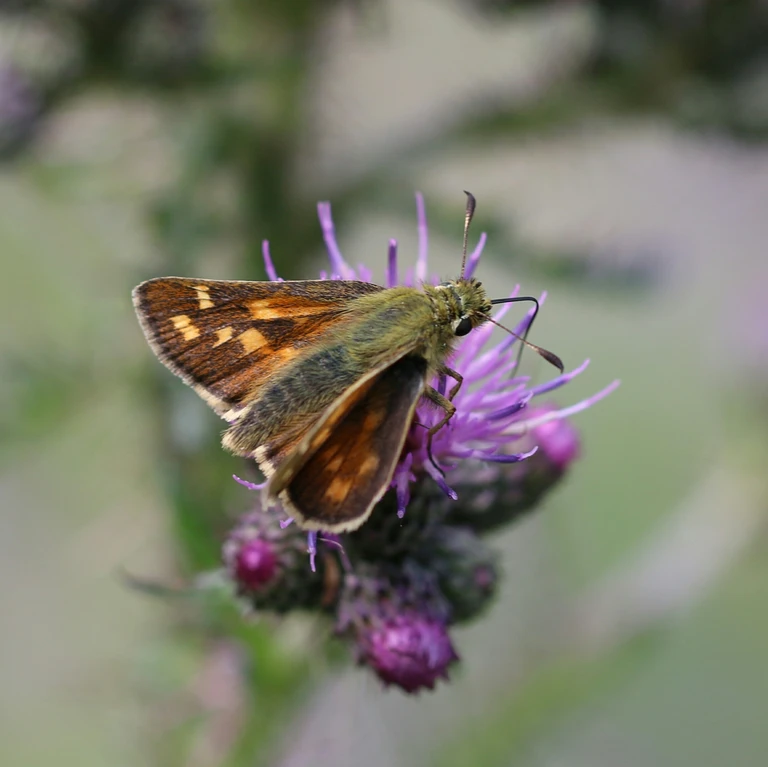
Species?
Hesperia comma
